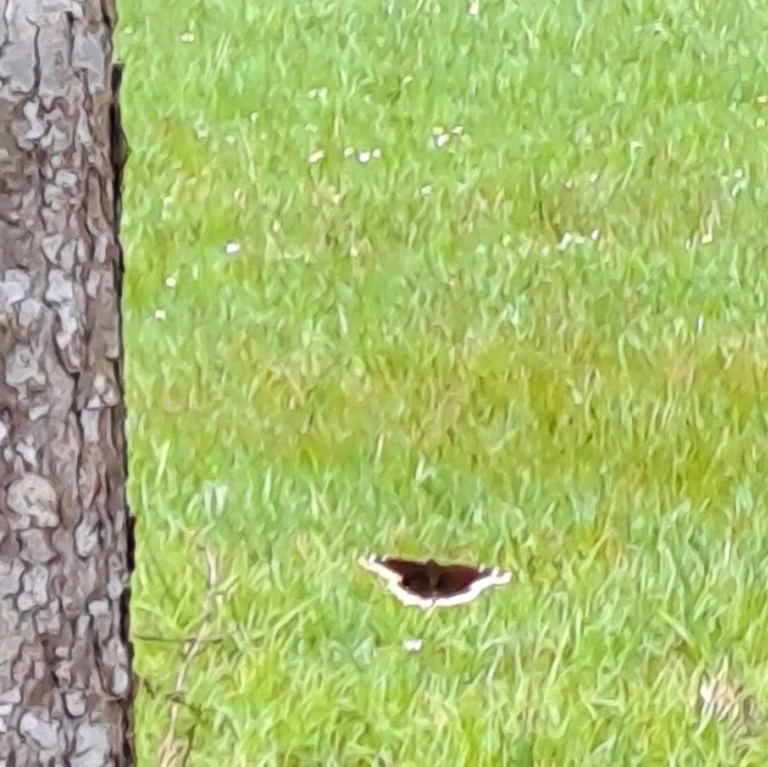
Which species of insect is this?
Nymphalis antiopa
